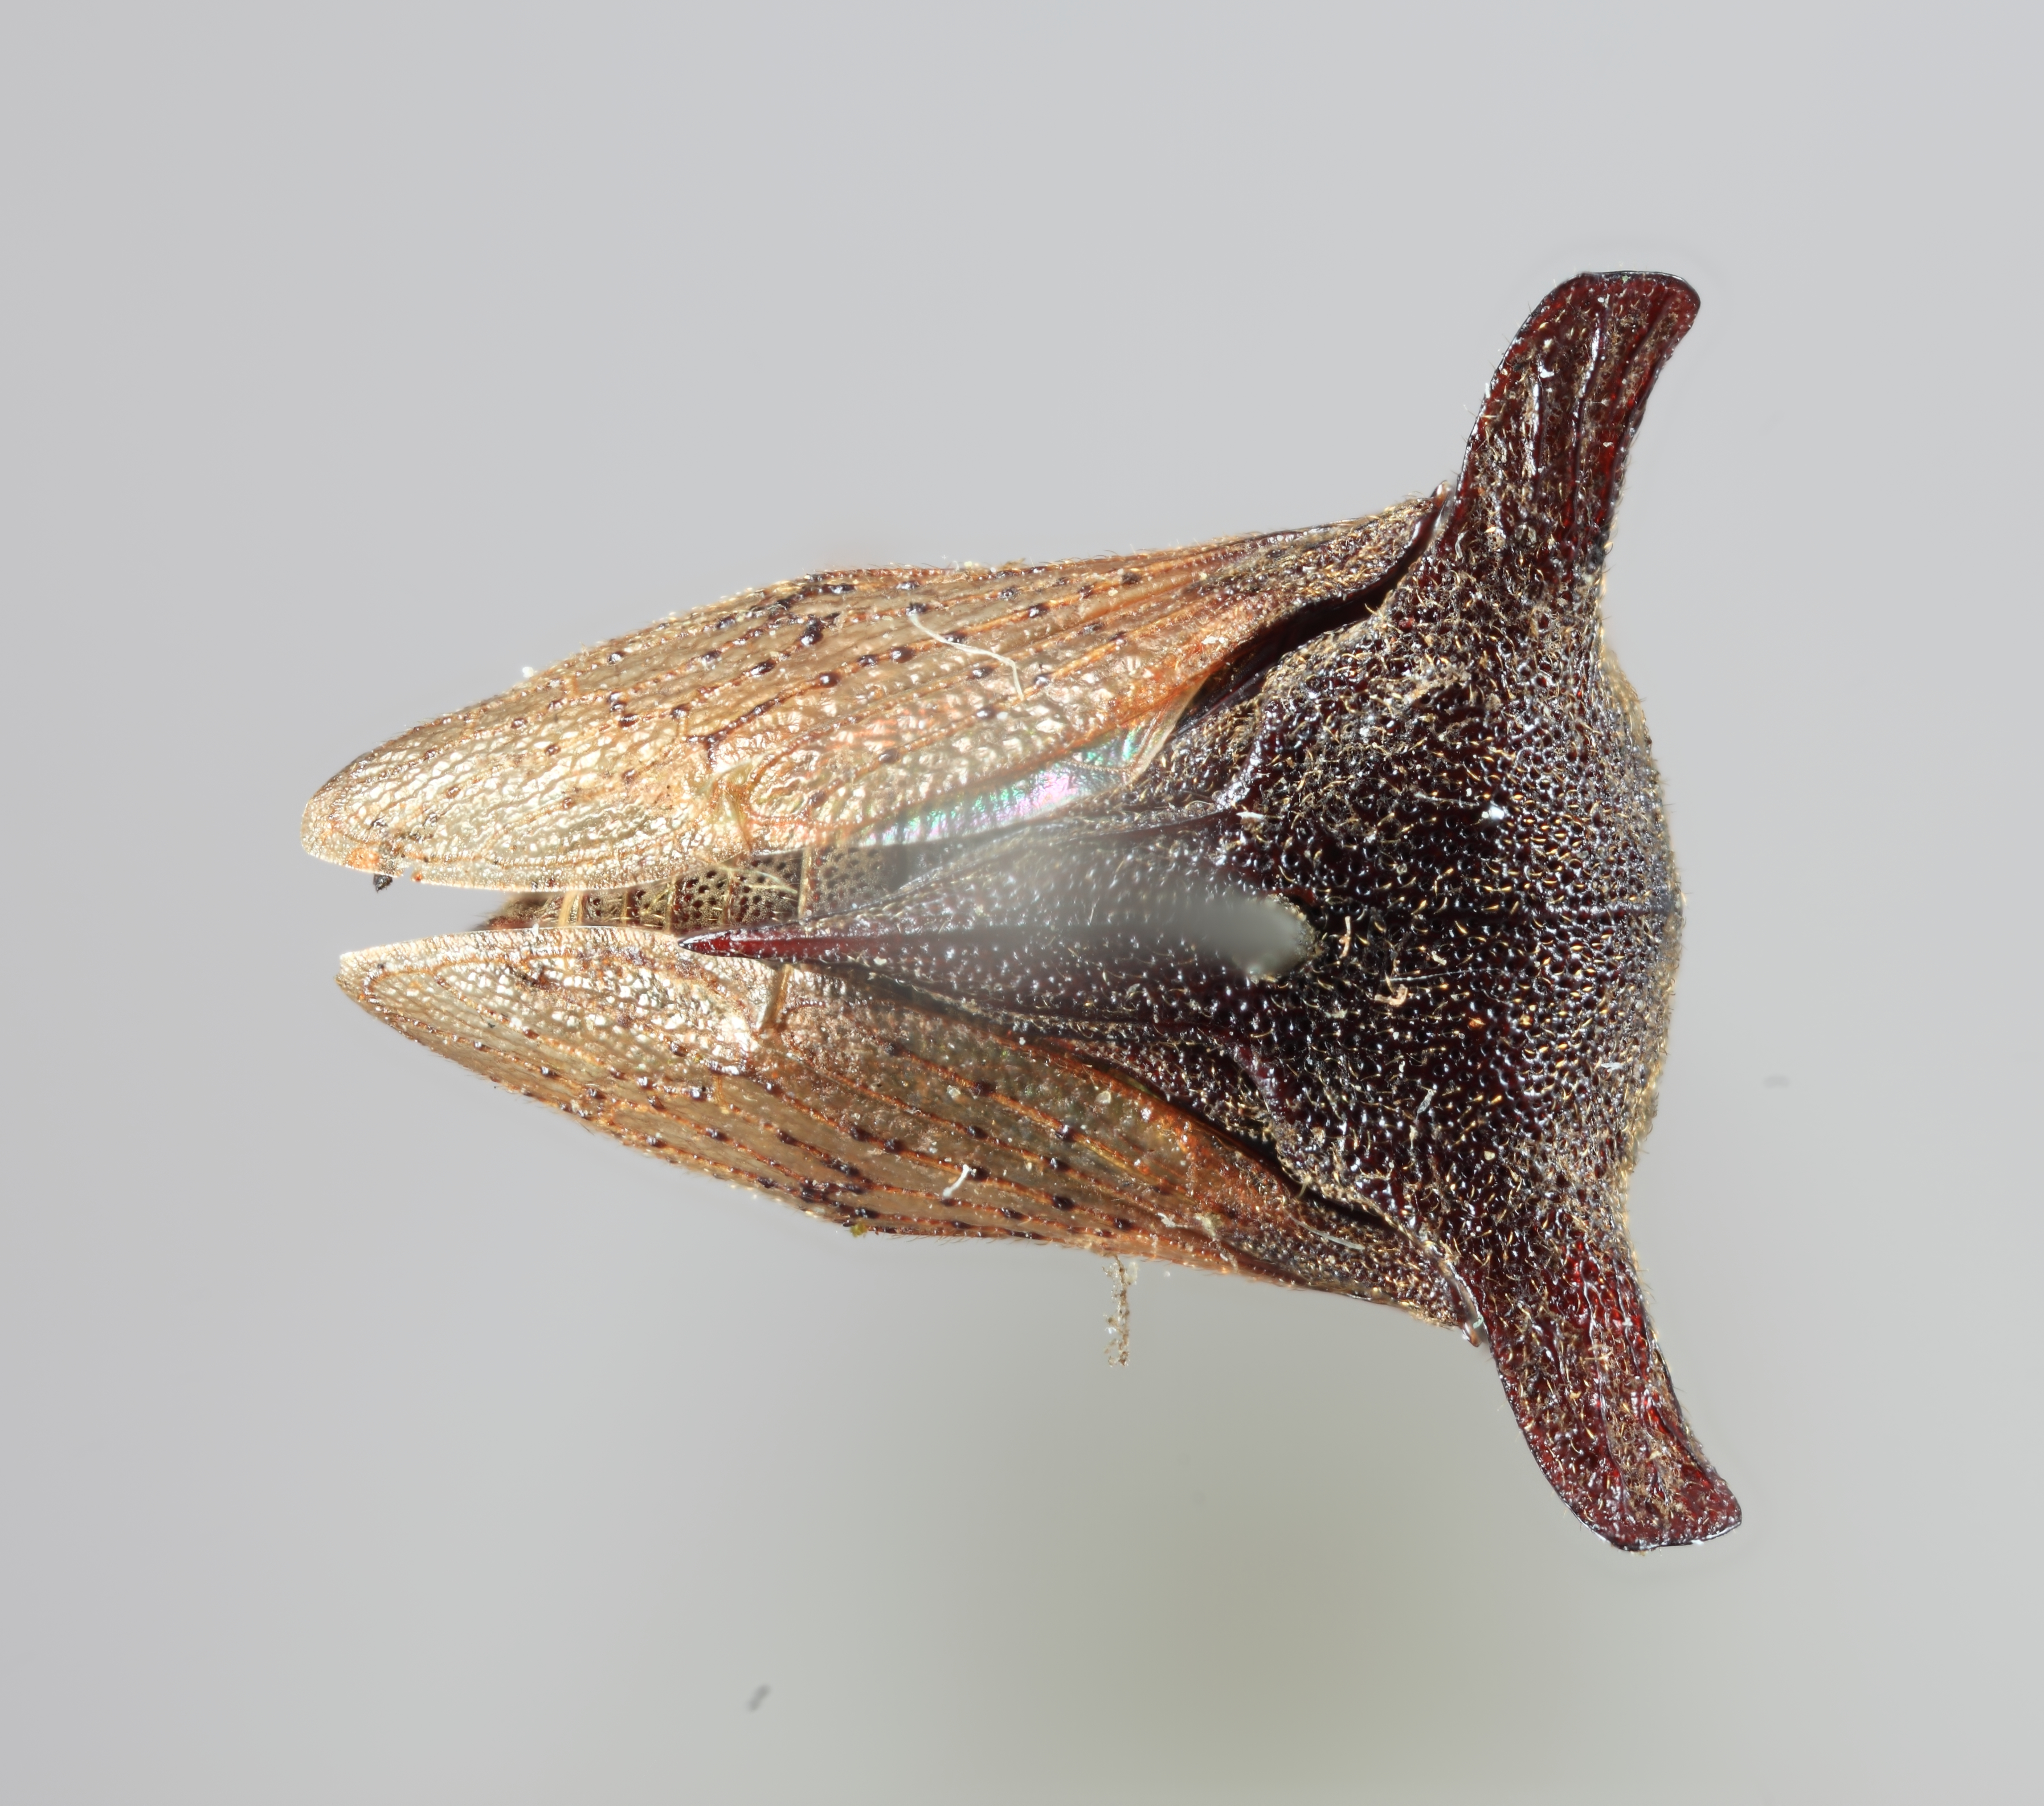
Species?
Tricentrus truncaticornis
